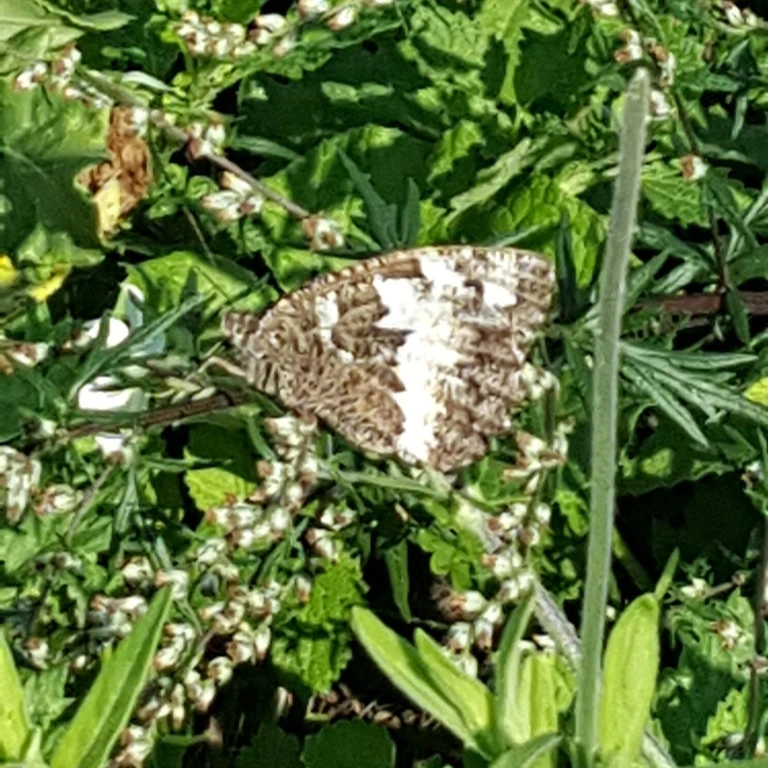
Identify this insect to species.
Brintesia circe
